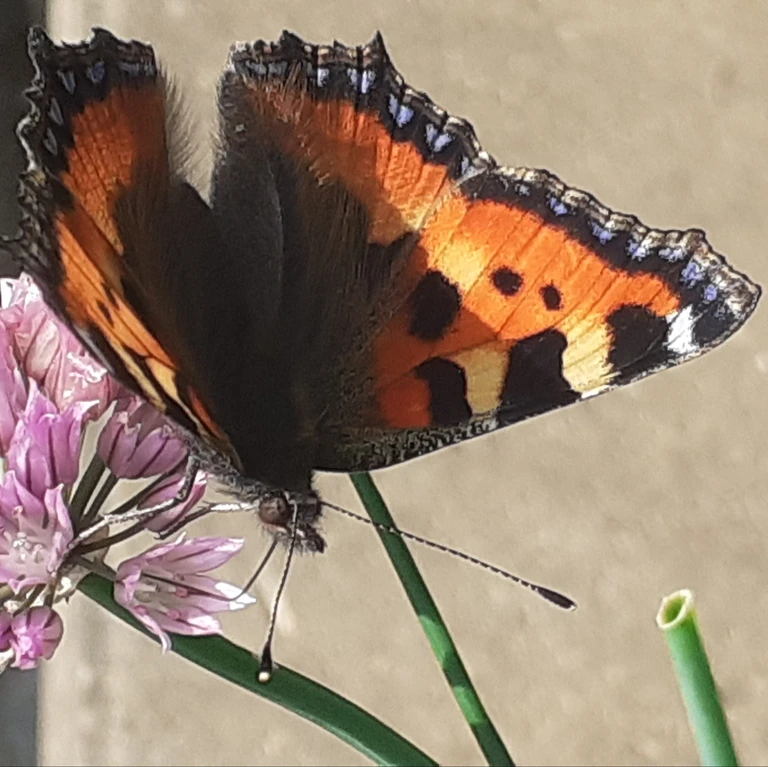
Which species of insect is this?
Aglais urticae
